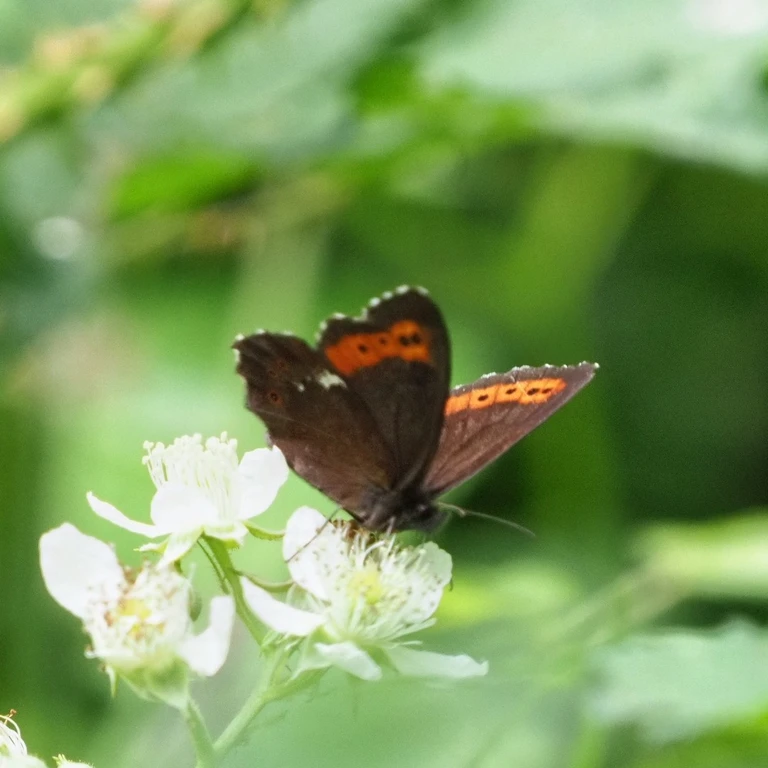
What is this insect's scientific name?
Erebia ligea
